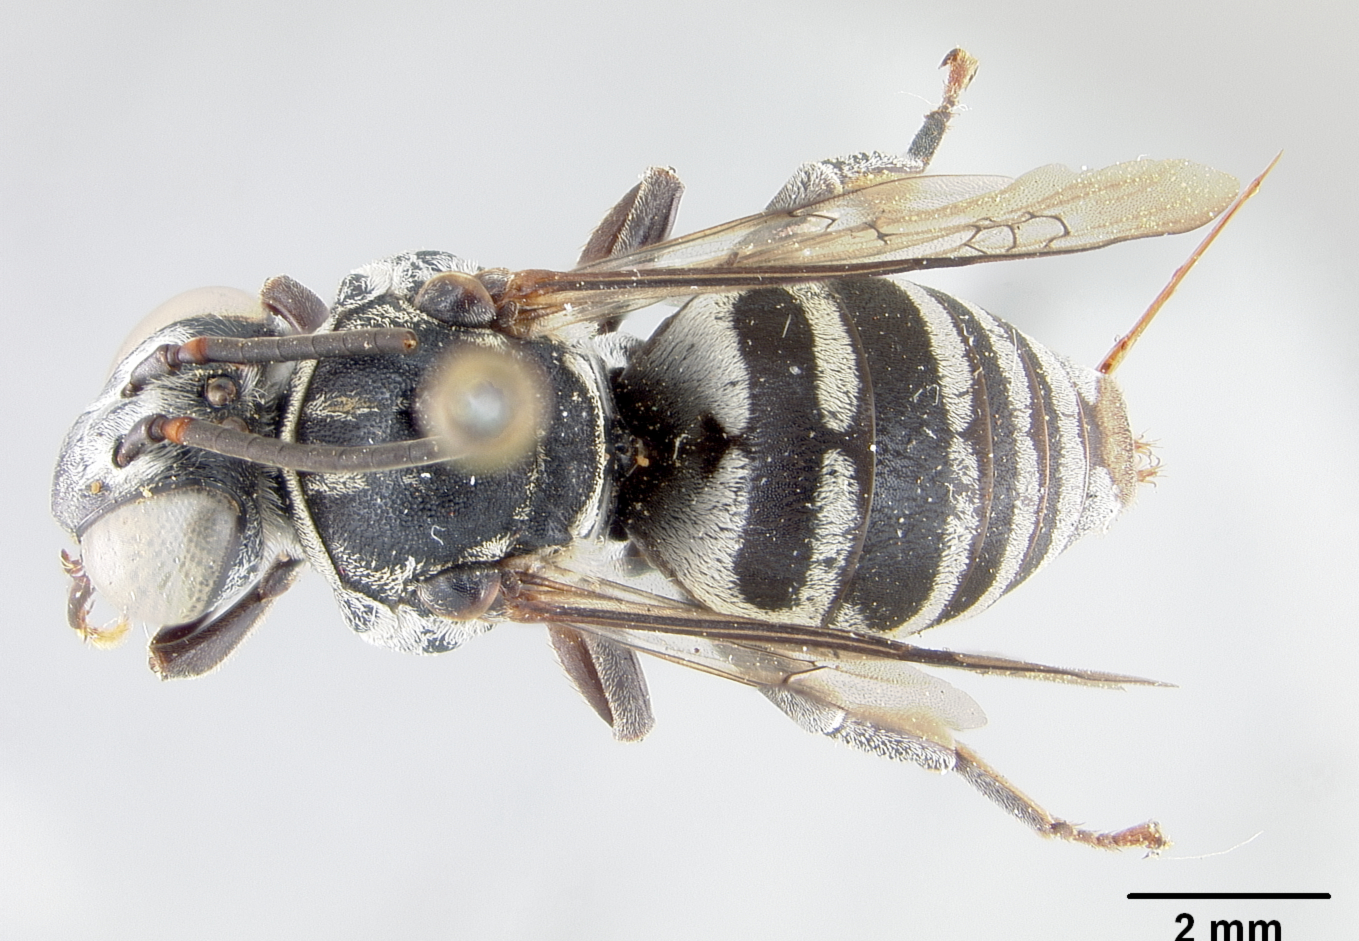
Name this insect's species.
Triepeolus georgicus
